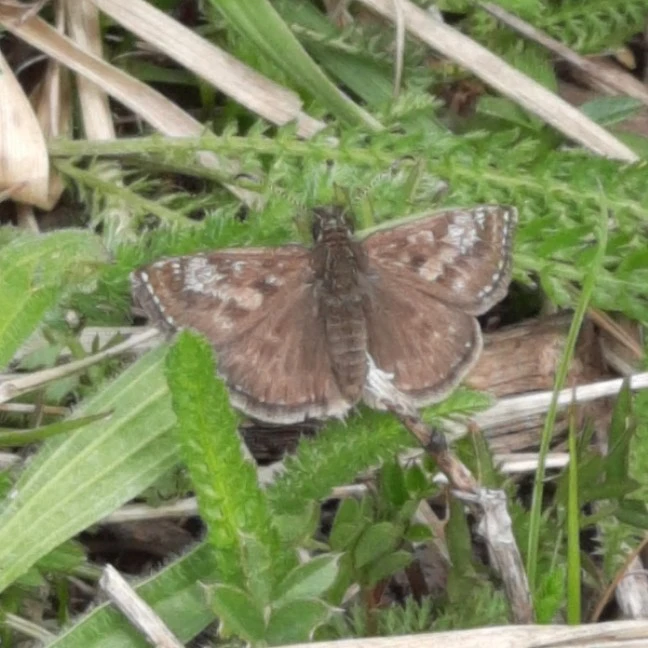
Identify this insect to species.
Erynnis tages
